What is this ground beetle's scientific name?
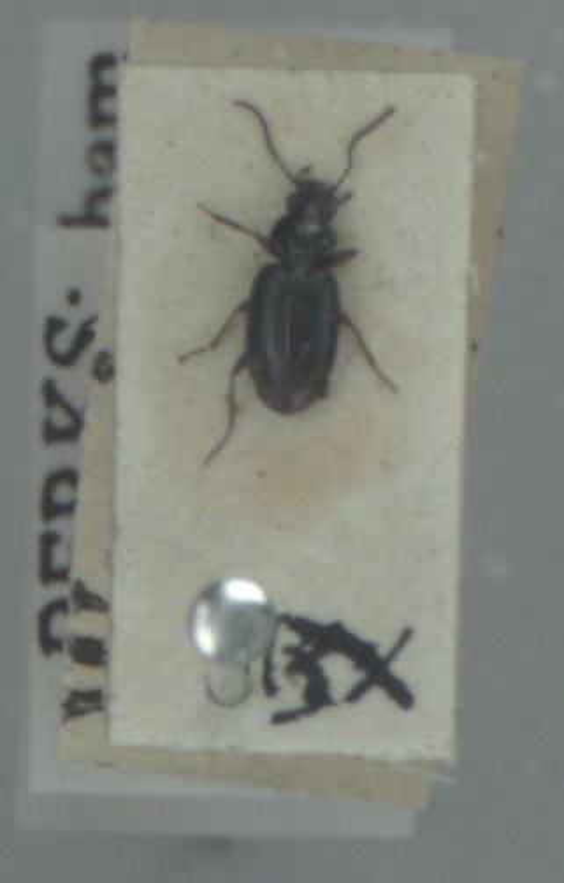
Bembidion lunulatum
